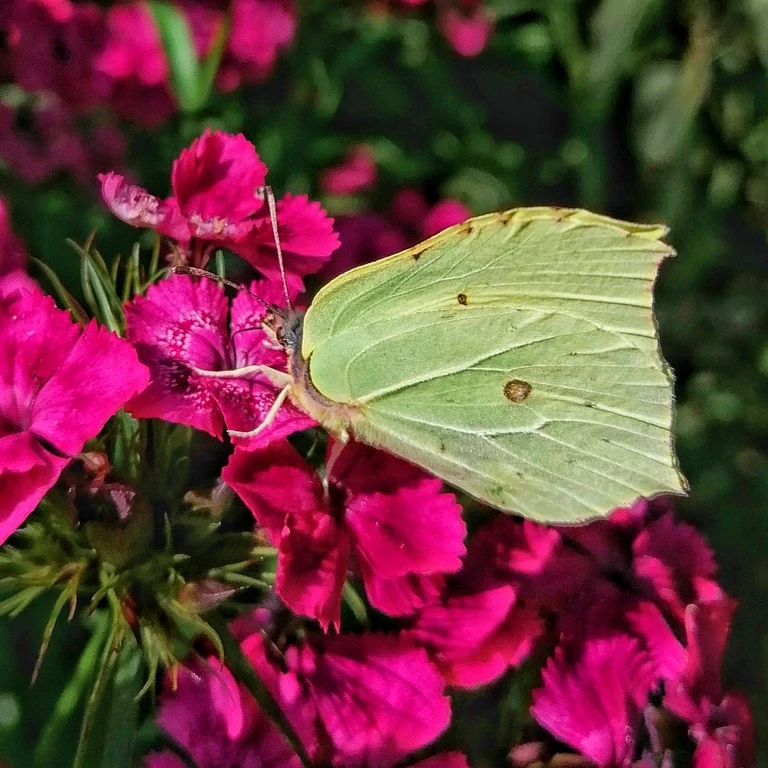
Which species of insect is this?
Gonepteryx rhamni
